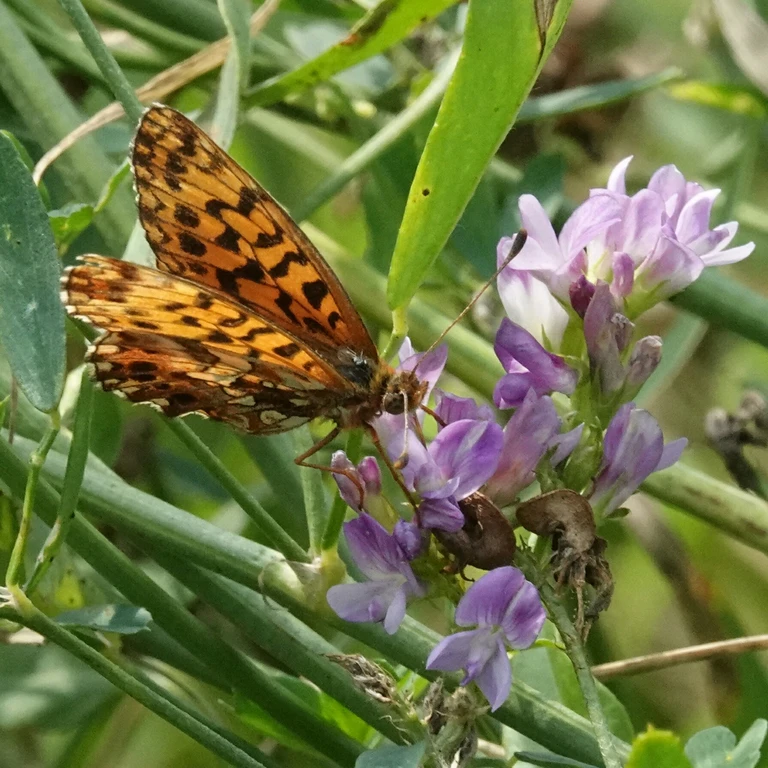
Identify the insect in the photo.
Boloria dia
